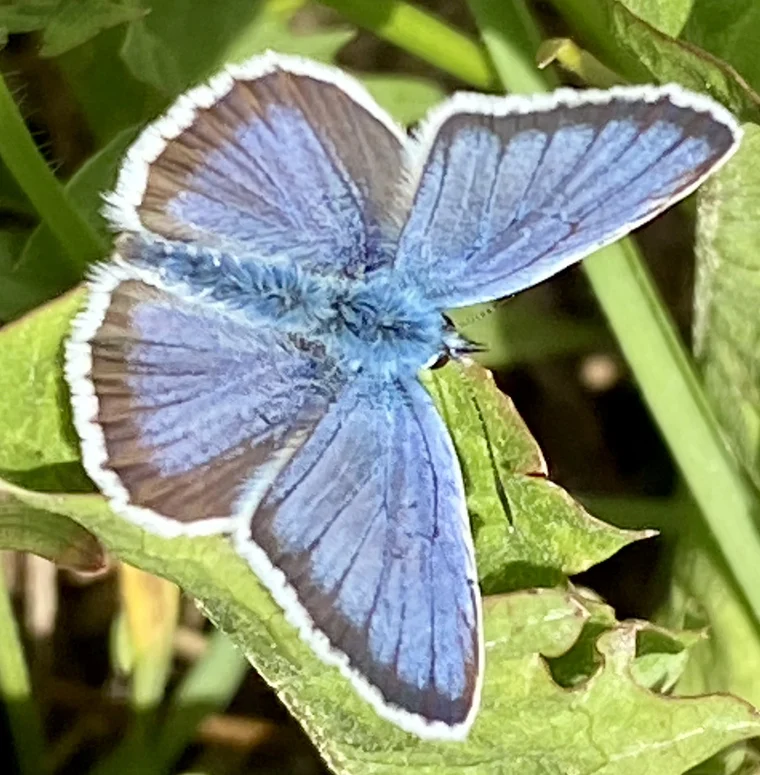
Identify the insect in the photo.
Plebejus argus
